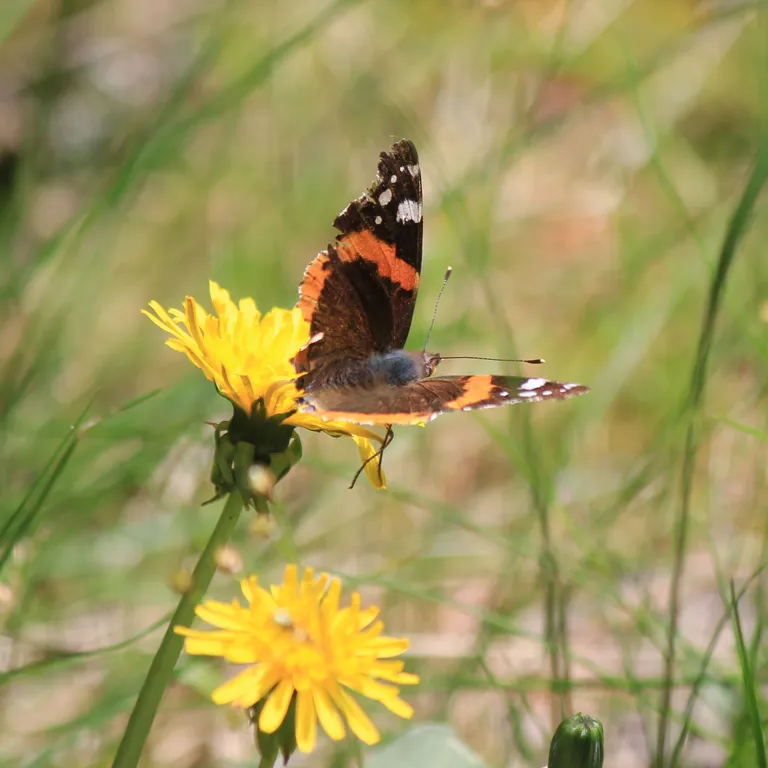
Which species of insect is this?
Vanessa atalanta
